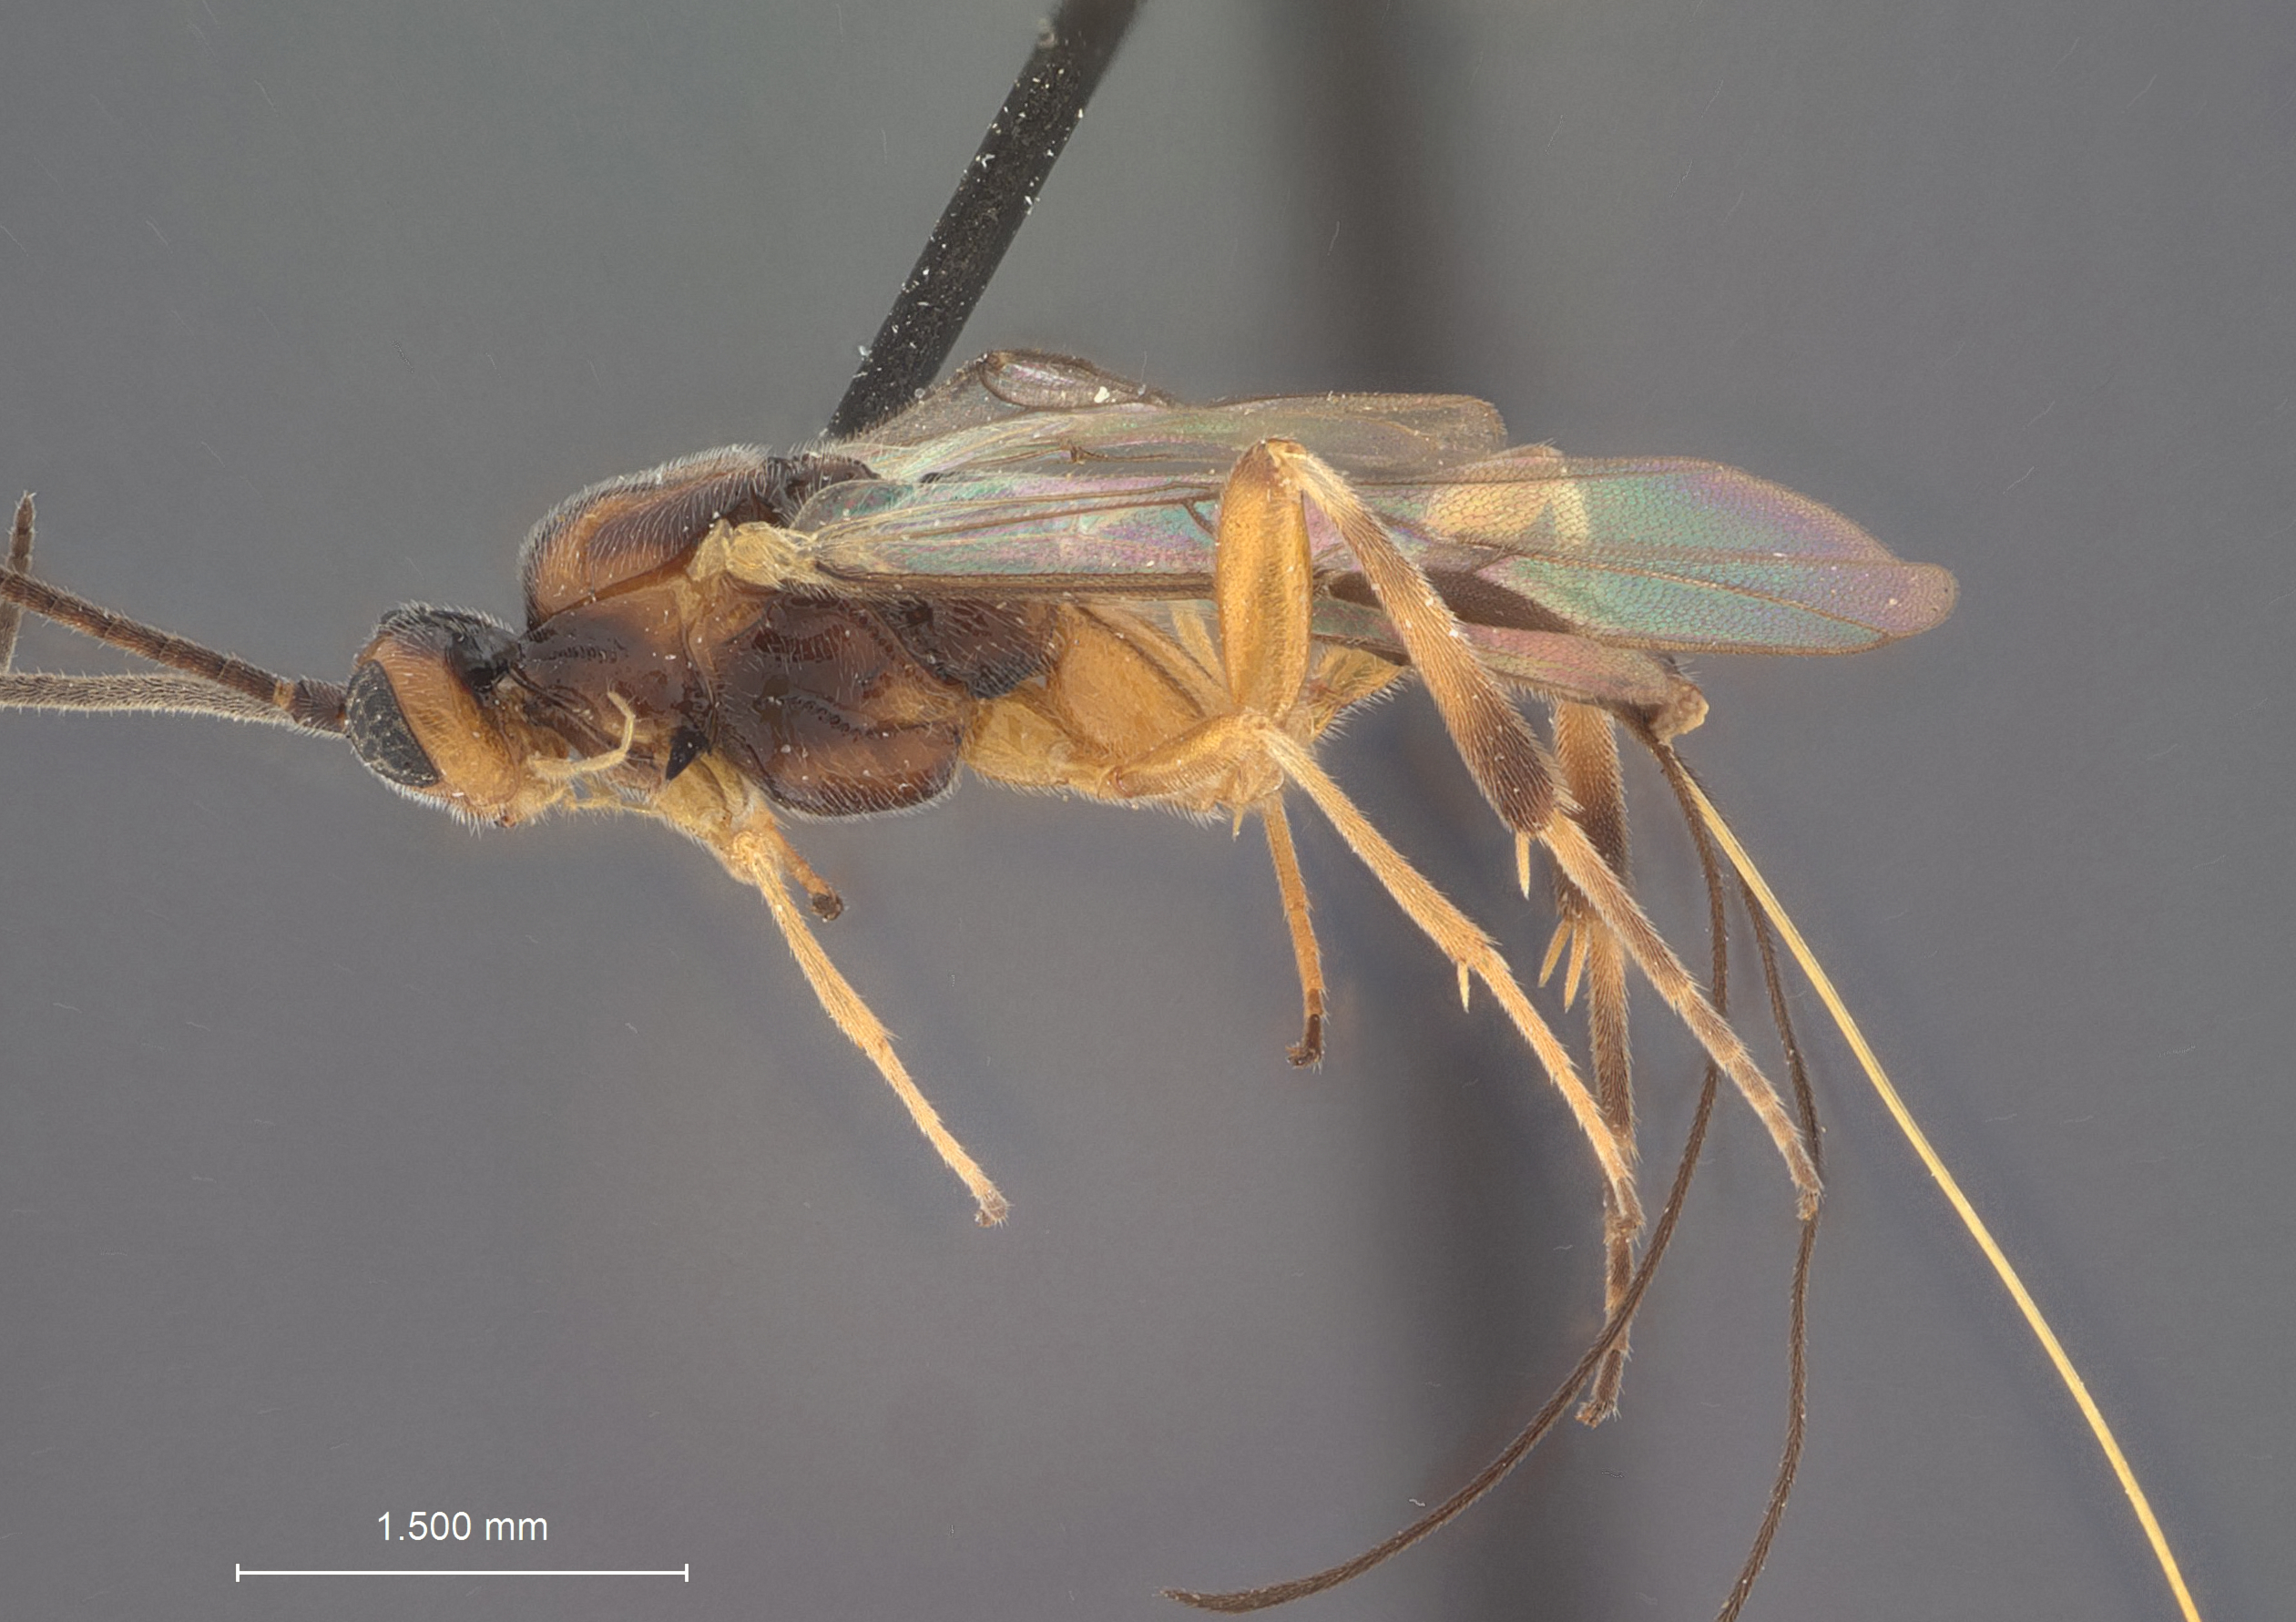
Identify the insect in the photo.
Orgilus melissopi
